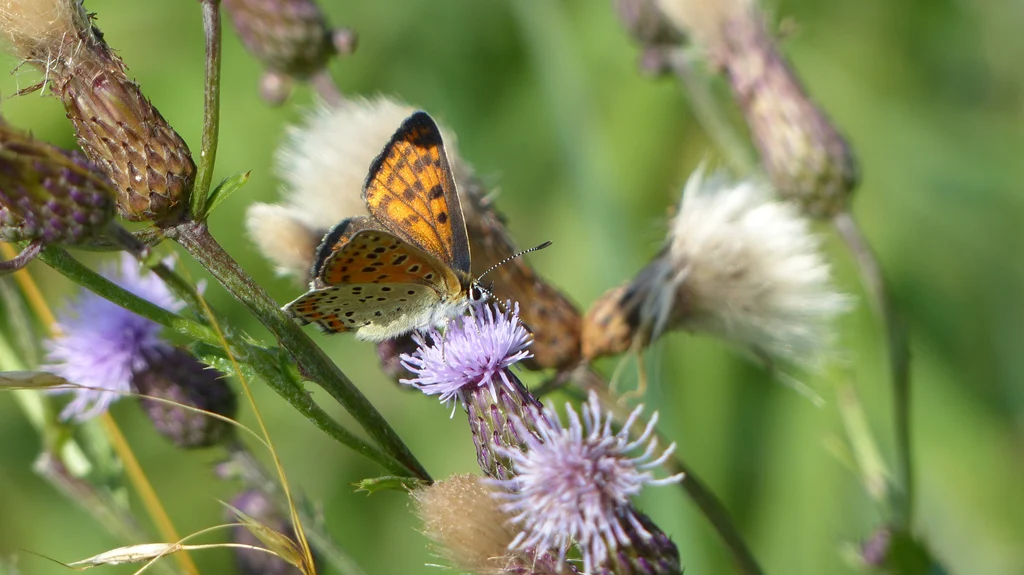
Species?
Lycaena tityrus (also Loweia tityrus)
